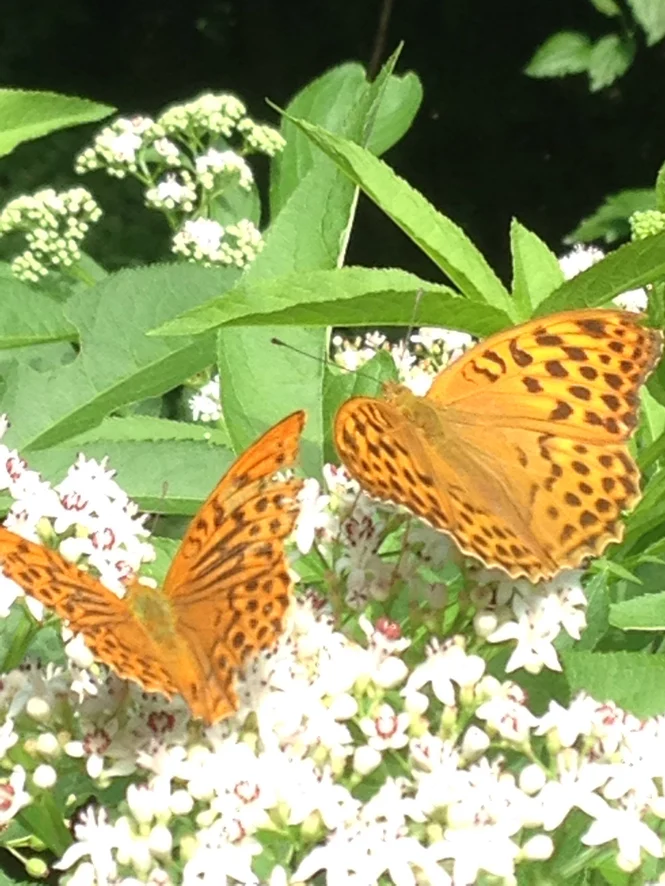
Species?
Argynnis paphia
